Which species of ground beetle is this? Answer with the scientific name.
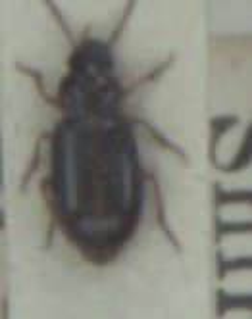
Bradycellus ruficollis
